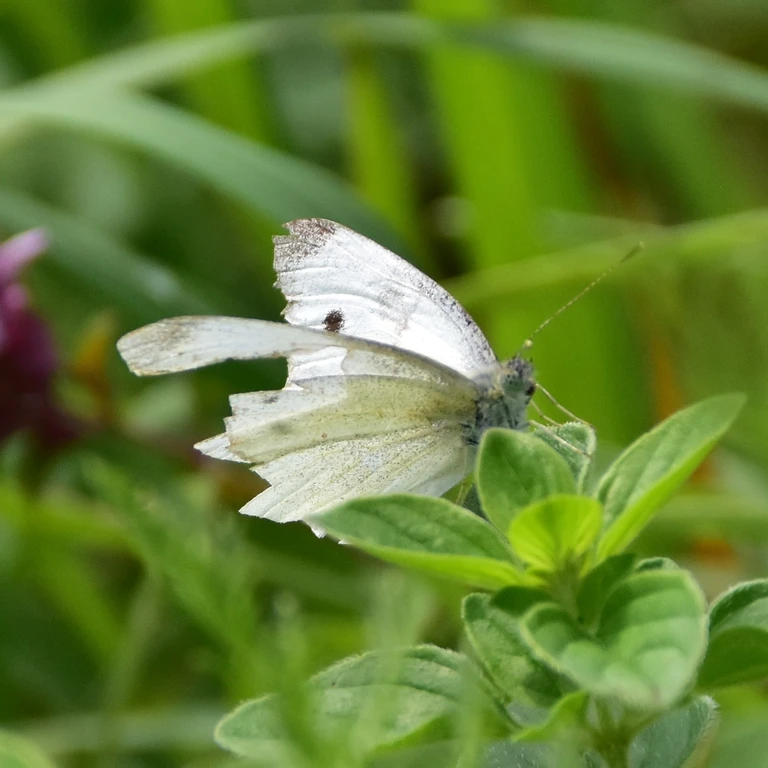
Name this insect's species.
Pieris rapae
